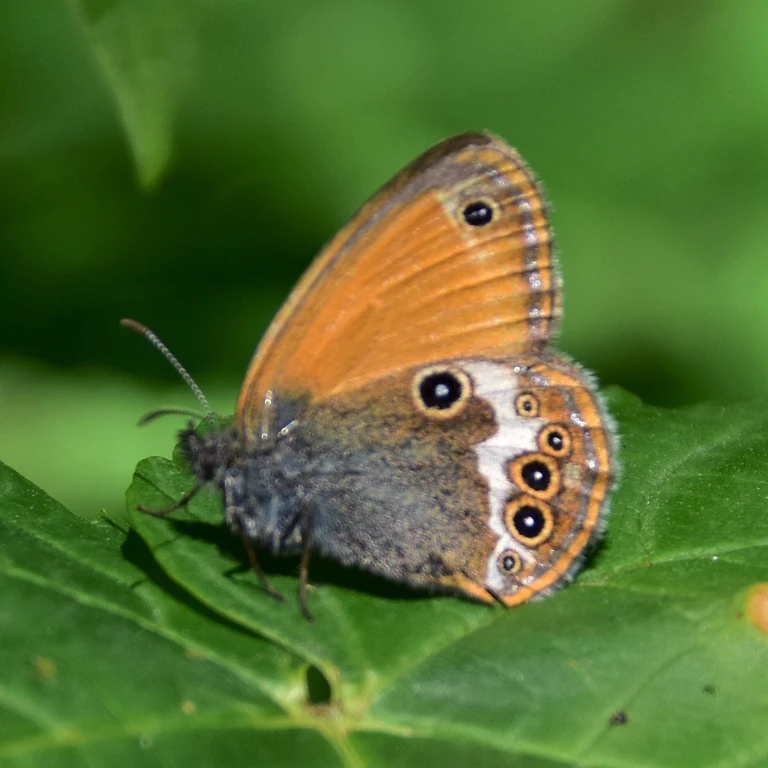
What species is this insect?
Coenonympha arcania
